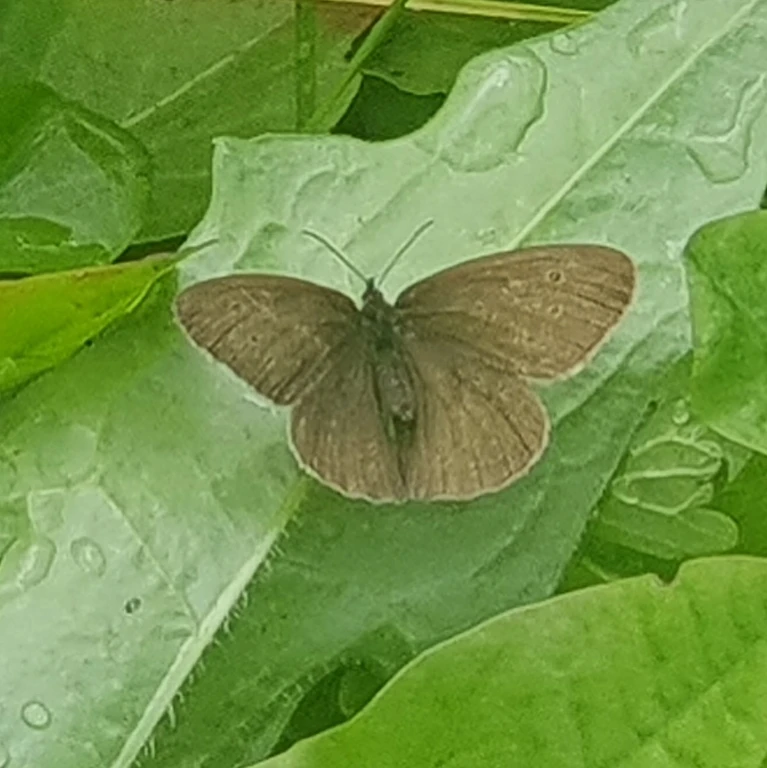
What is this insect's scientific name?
Aphantopus hyperantus
